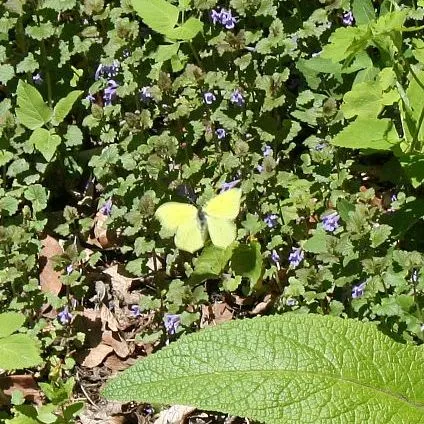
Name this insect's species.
Gonepteryx rhamni
